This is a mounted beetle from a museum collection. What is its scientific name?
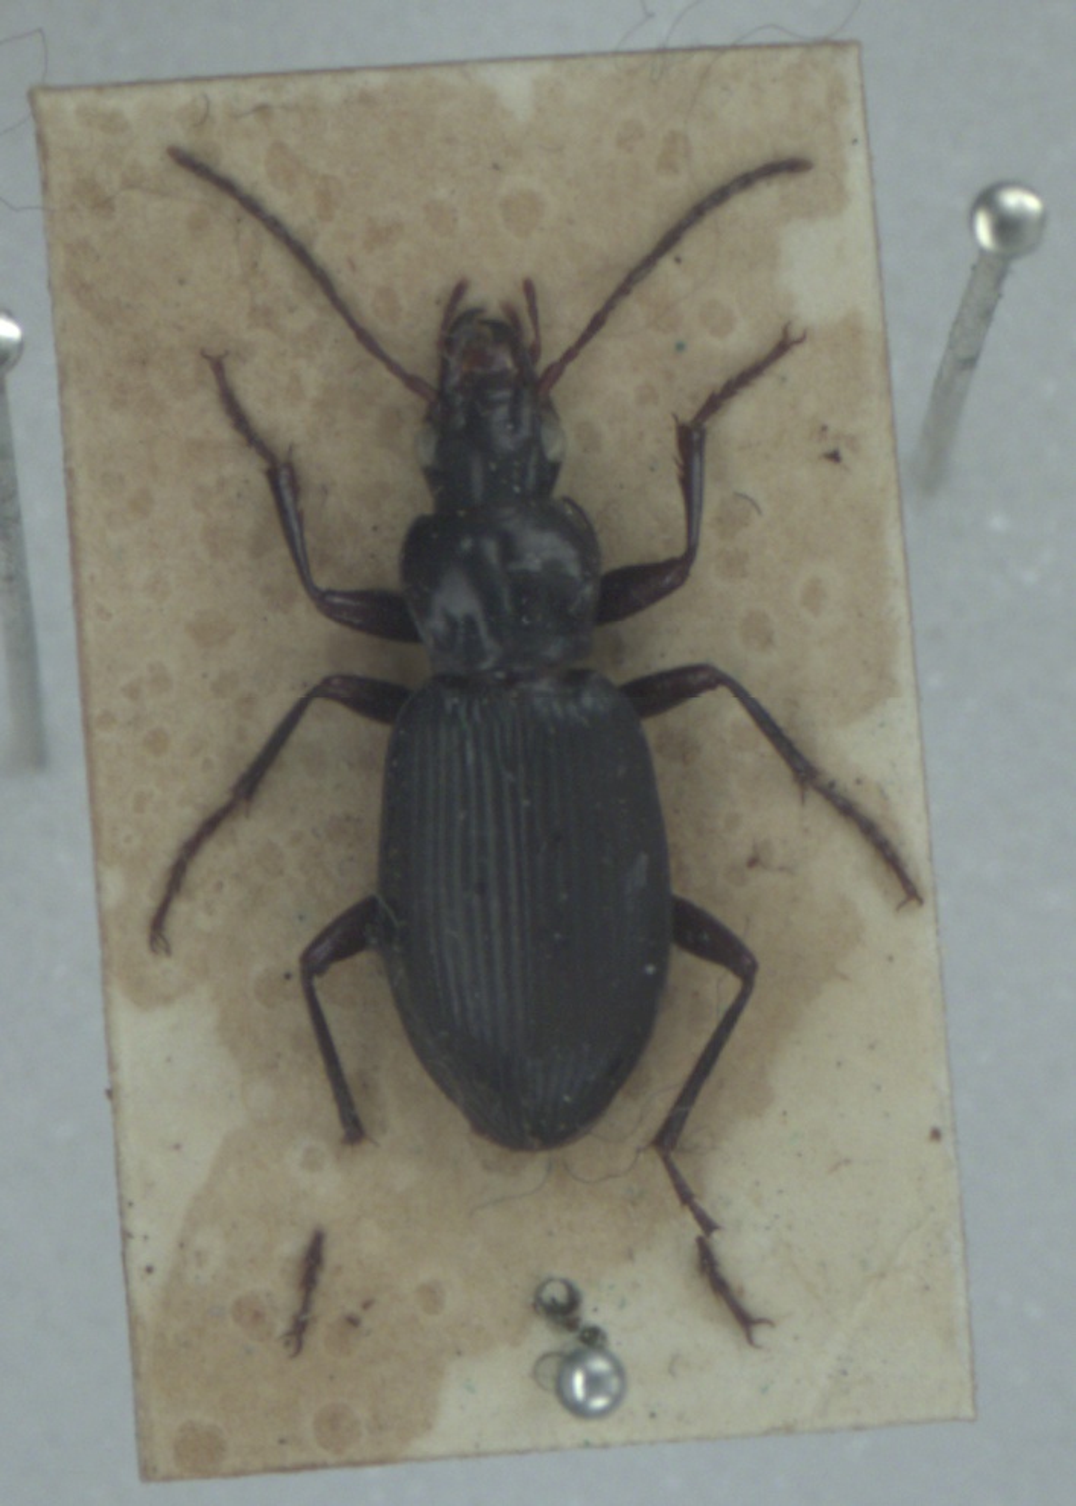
Laemostenus complanatus
